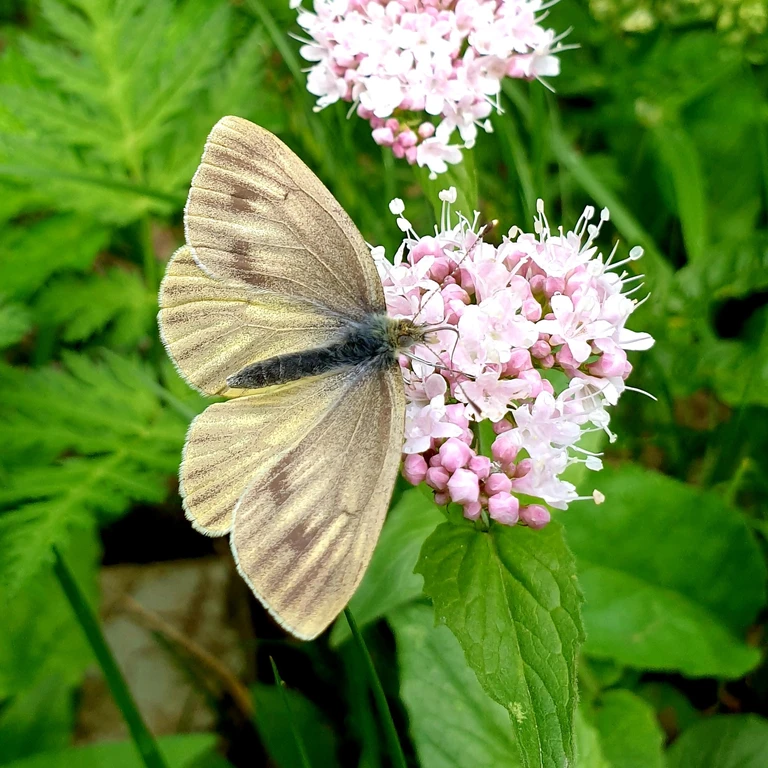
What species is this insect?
Pieris bryoniae
